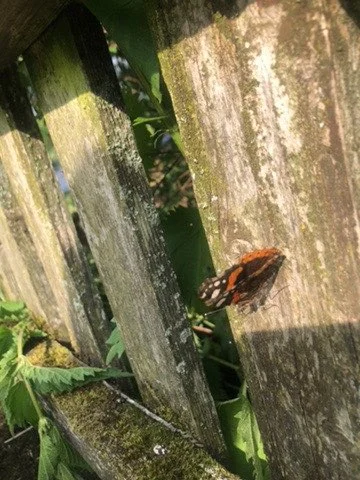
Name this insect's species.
Vanessa atalanta
